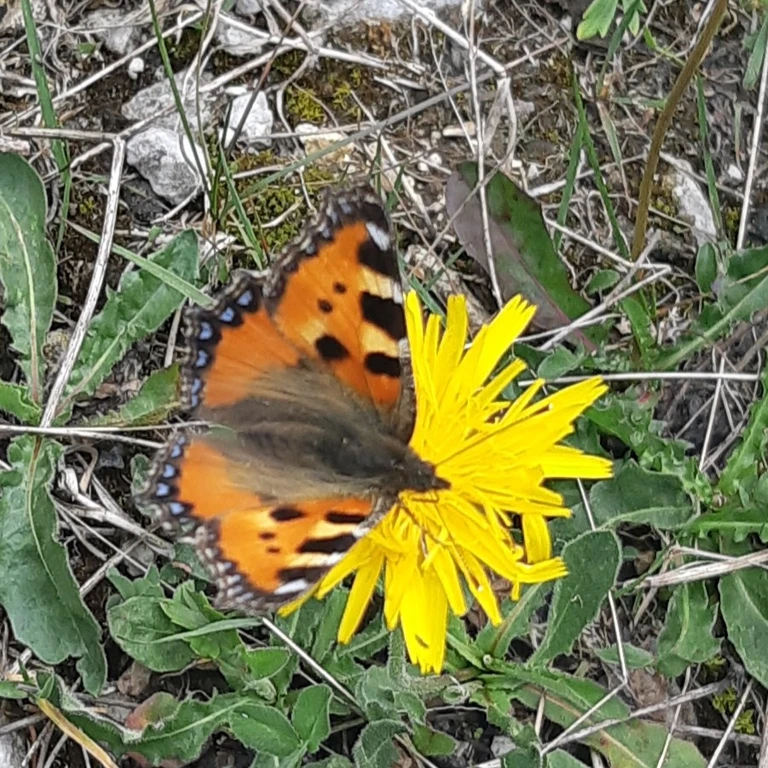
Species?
Aglais urticae
